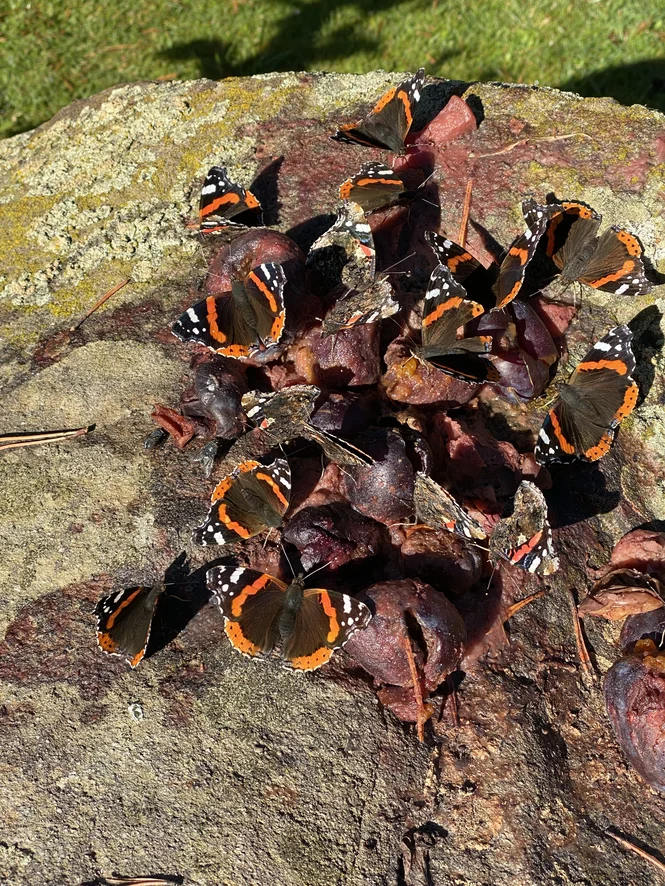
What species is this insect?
Vanessa atalanta
